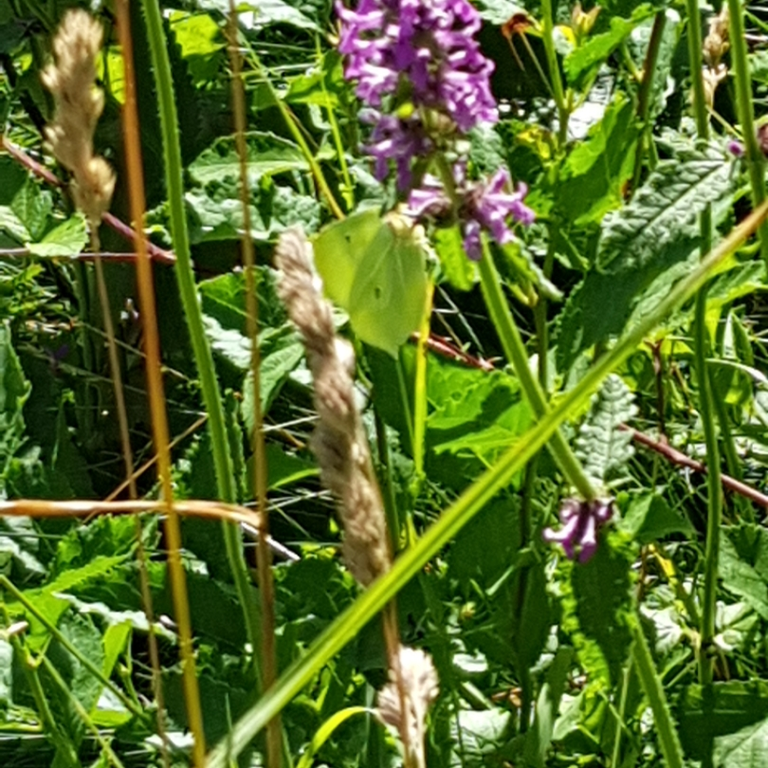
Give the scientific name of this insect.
Gonepteryx rhamni
